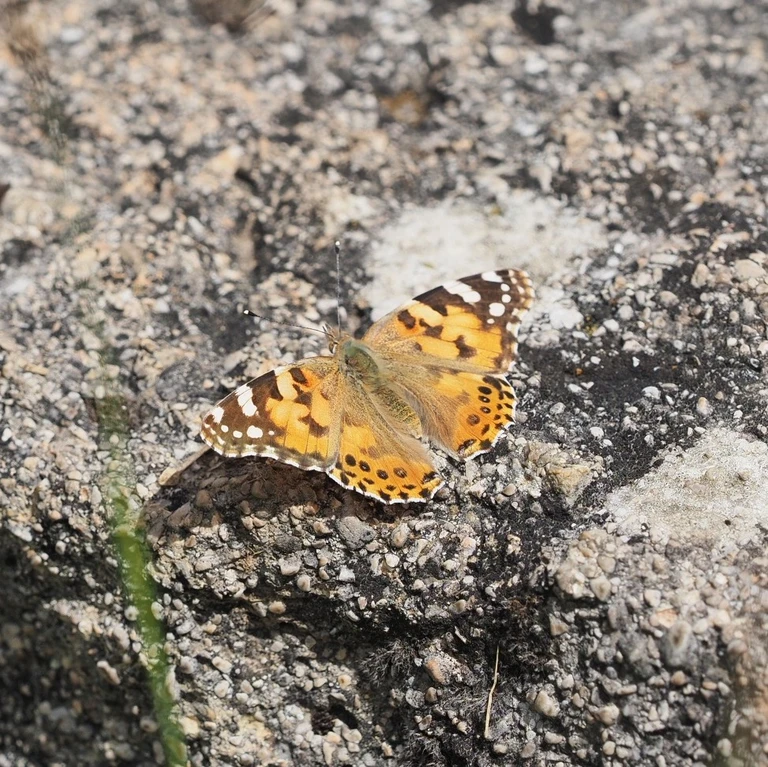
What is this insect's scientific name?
Vanessa cardui
